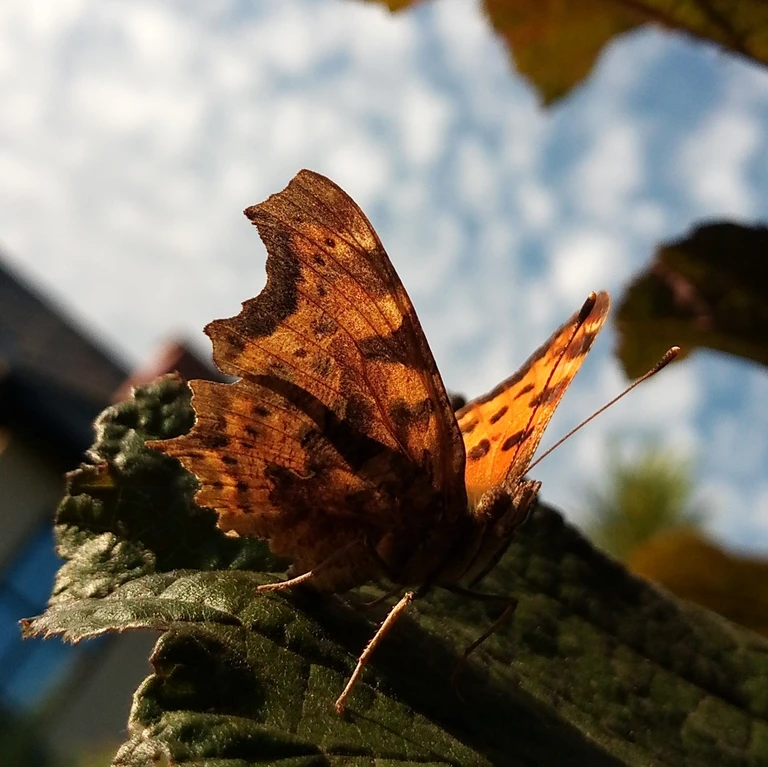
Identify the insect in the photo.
Polygonia c-album
